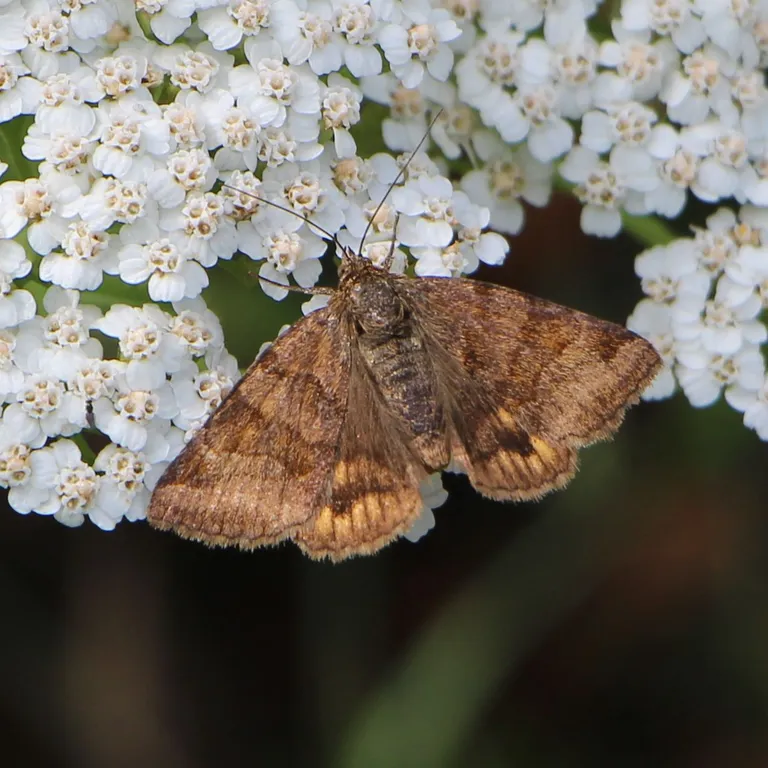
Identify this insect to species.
Euclidia glyphica
